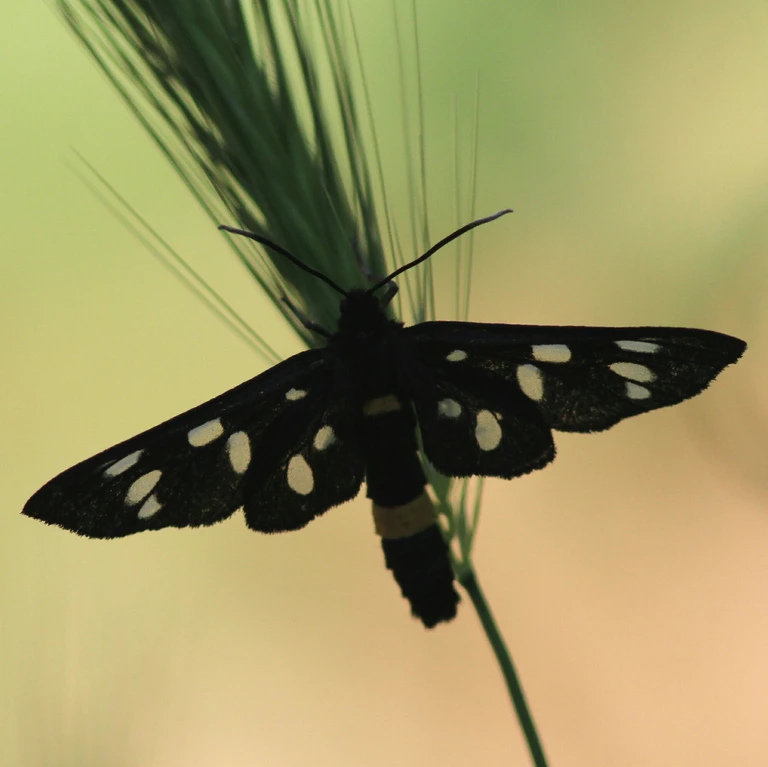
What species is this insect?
Amata phegea
